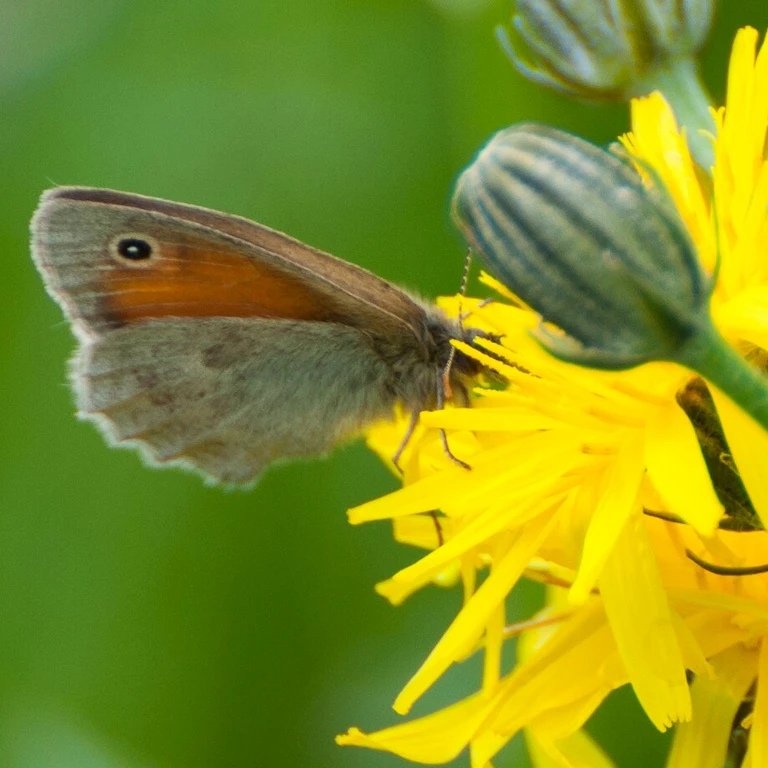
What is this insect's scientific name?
Coenonympha pamphilus
